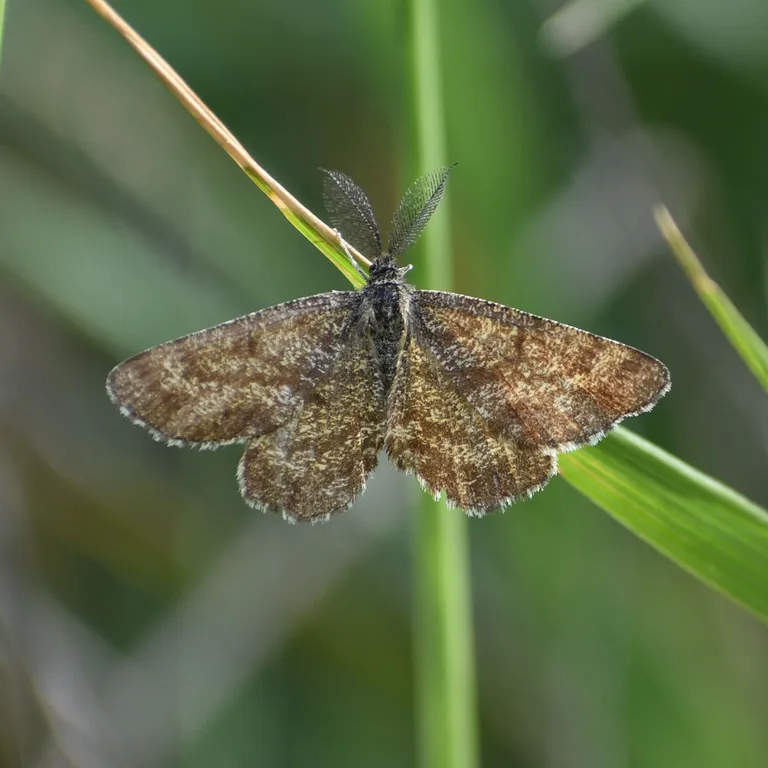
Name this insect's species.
Ematurga atomaria
